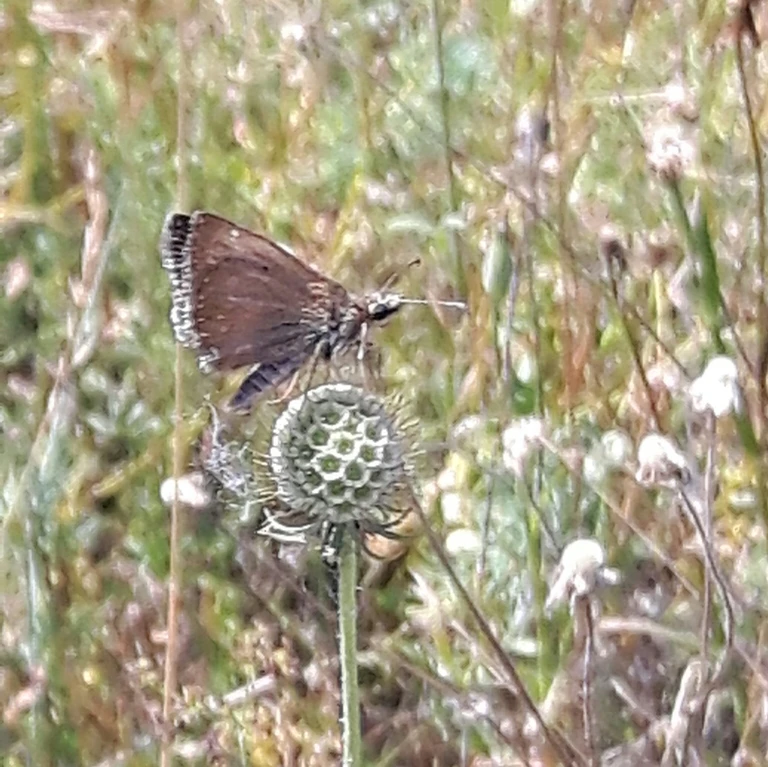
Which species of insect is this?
Erynnis tages
